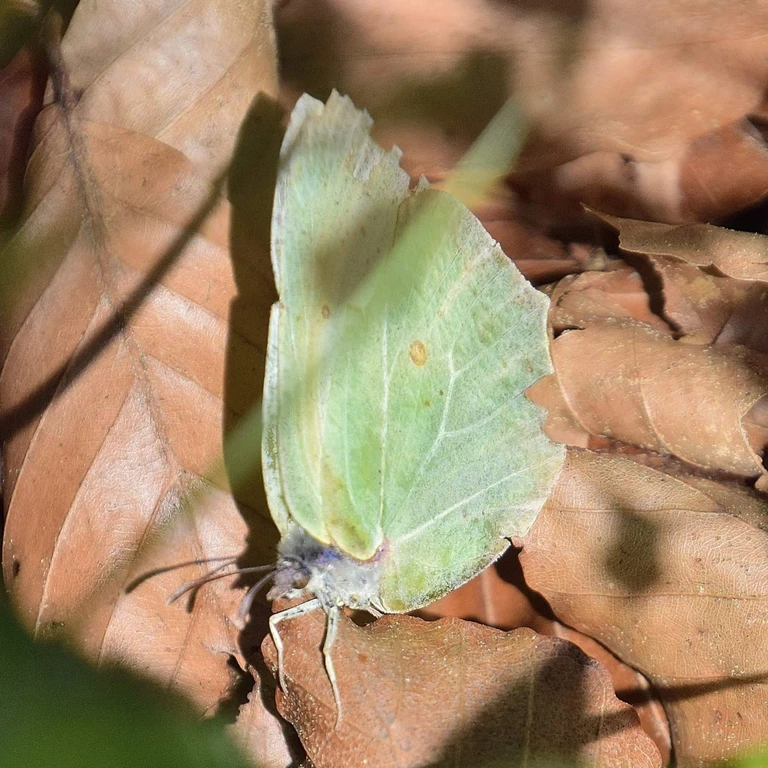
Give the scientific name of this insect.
Gonepteryx rhamni
